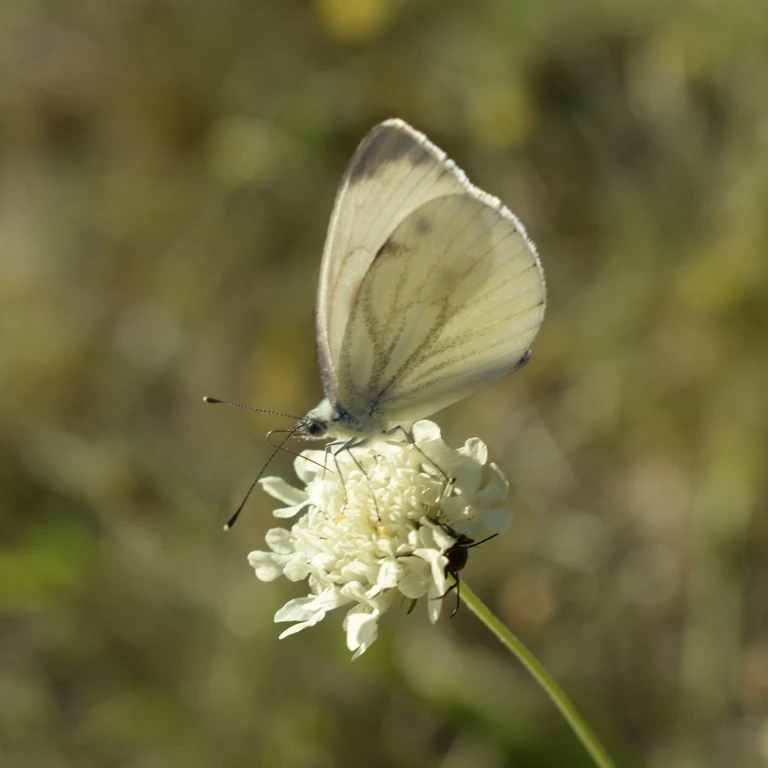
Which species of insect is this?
Pieris napi
